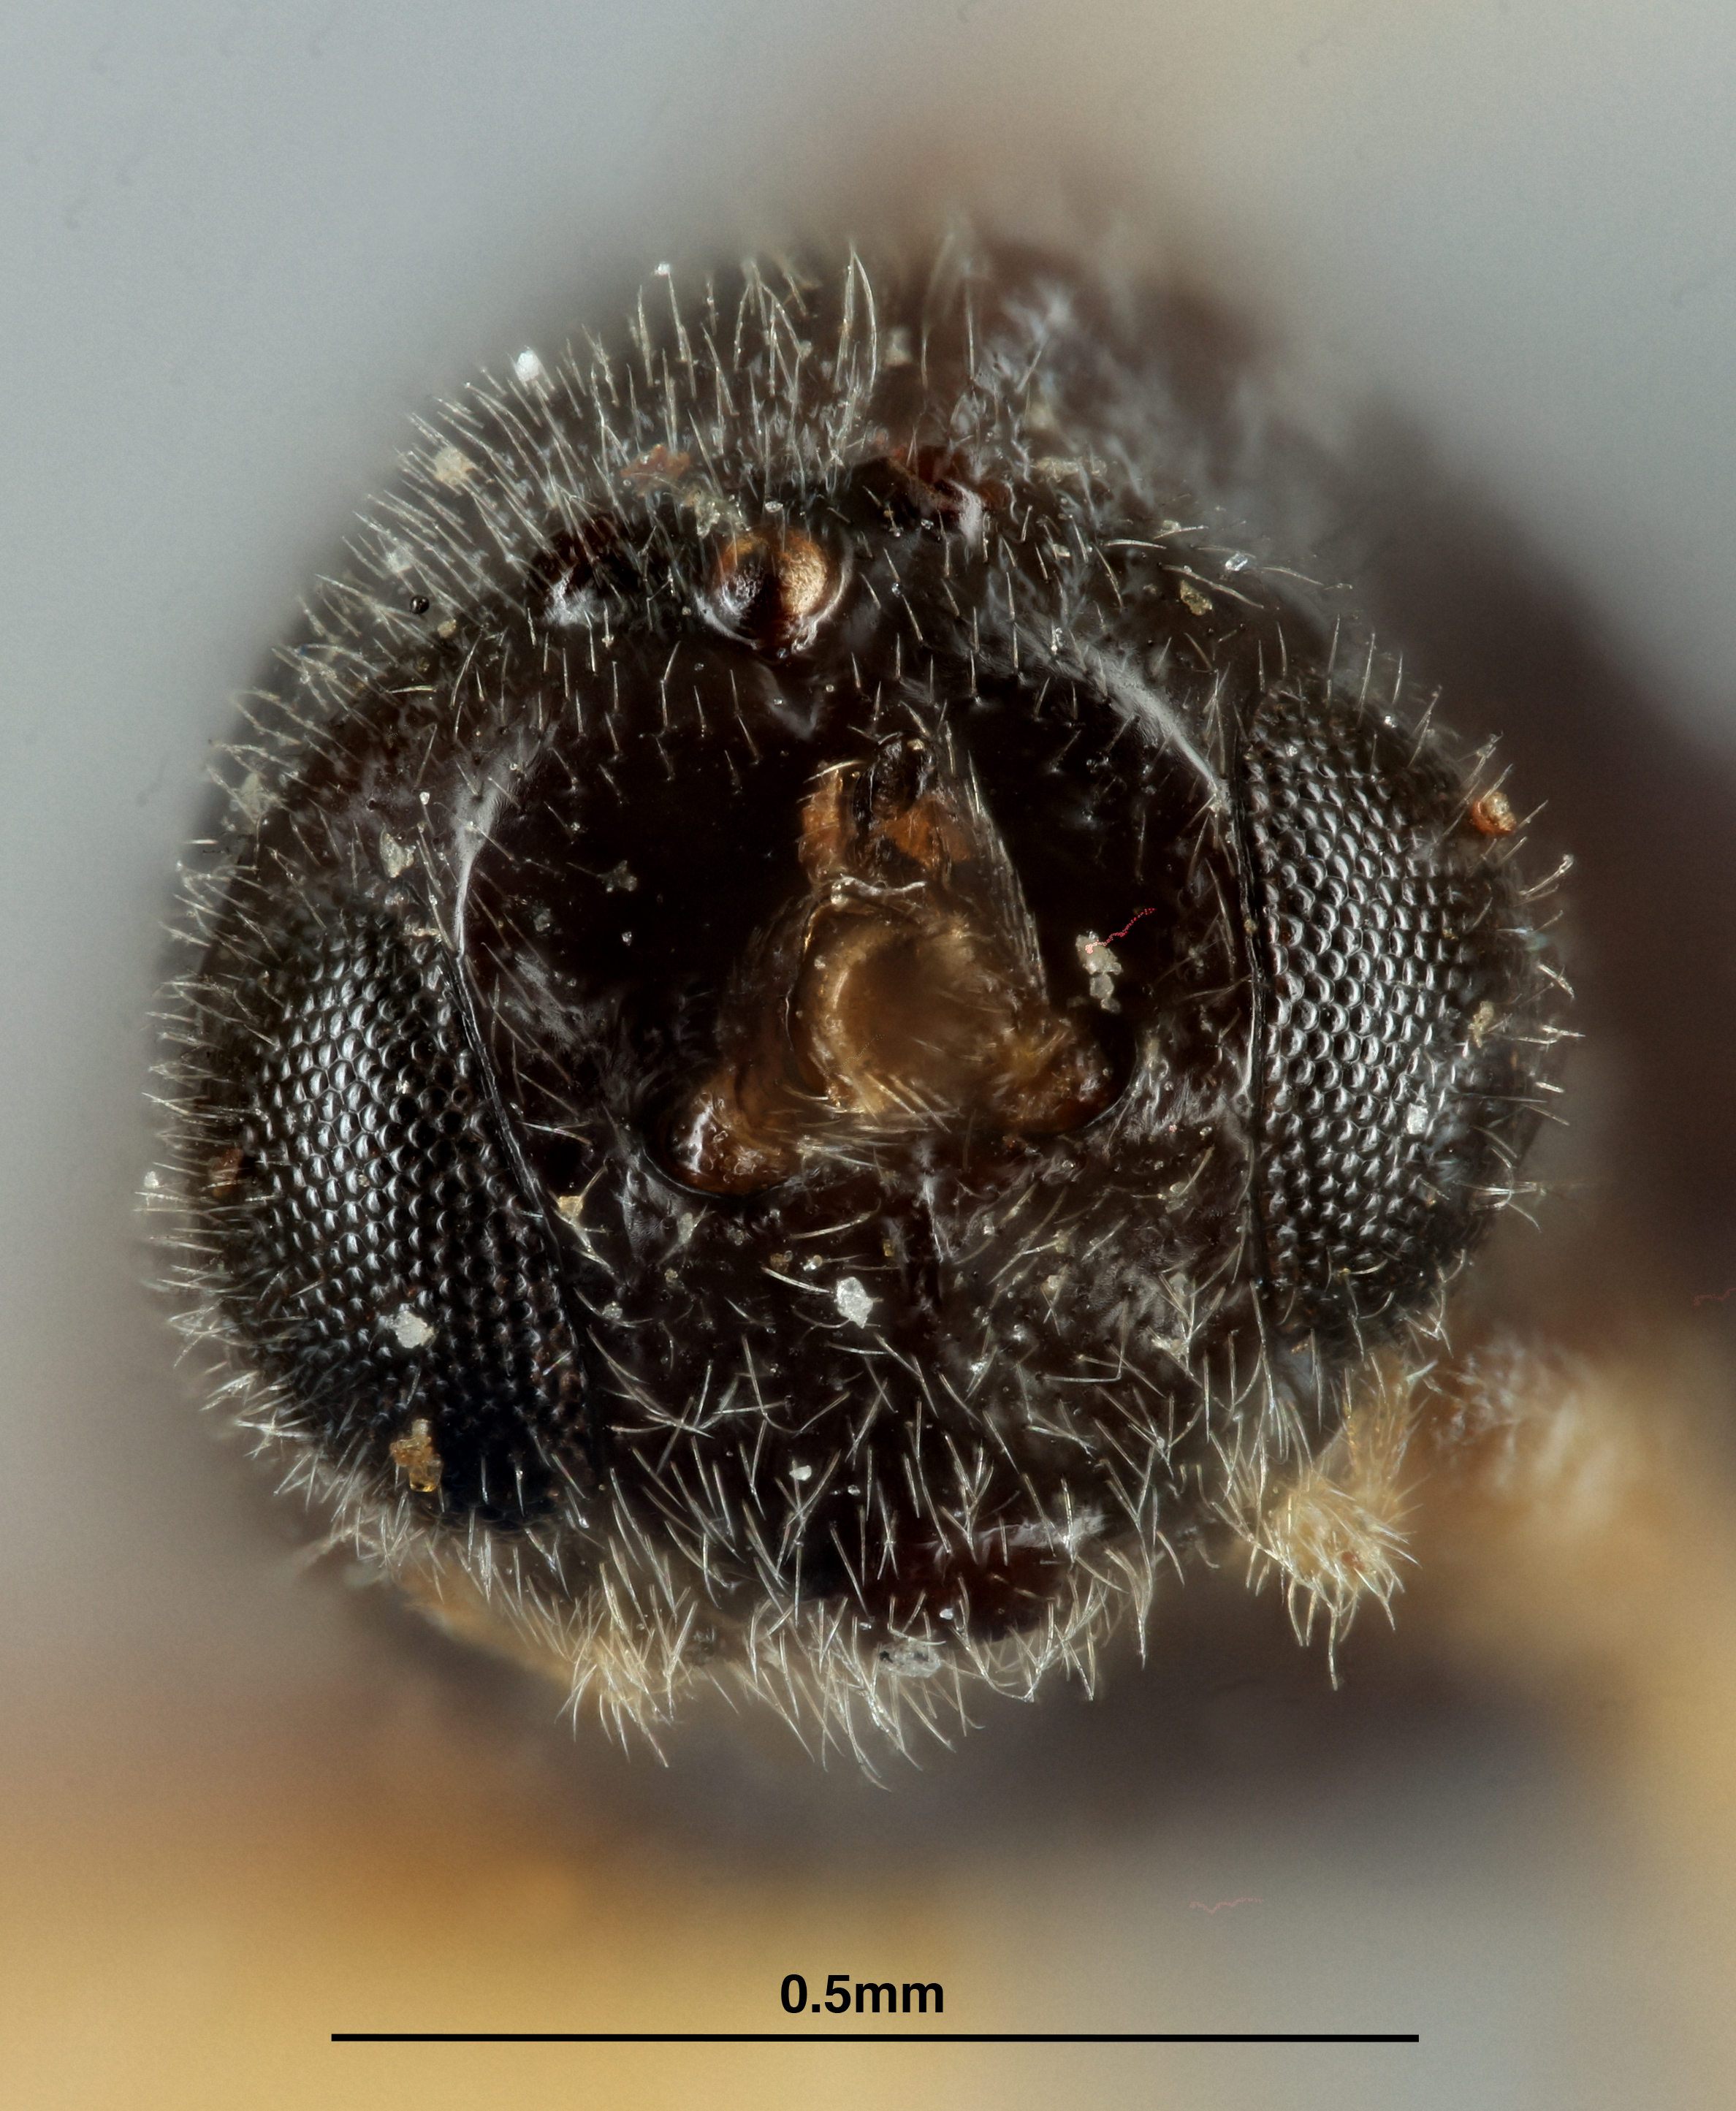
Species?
Apanteles orgyiae
